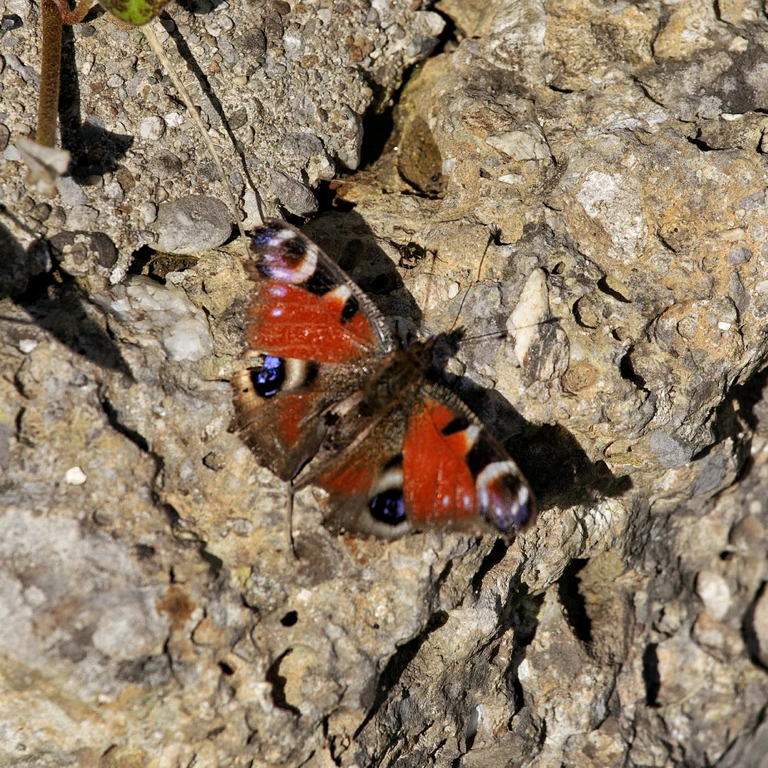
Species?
Aglais io
